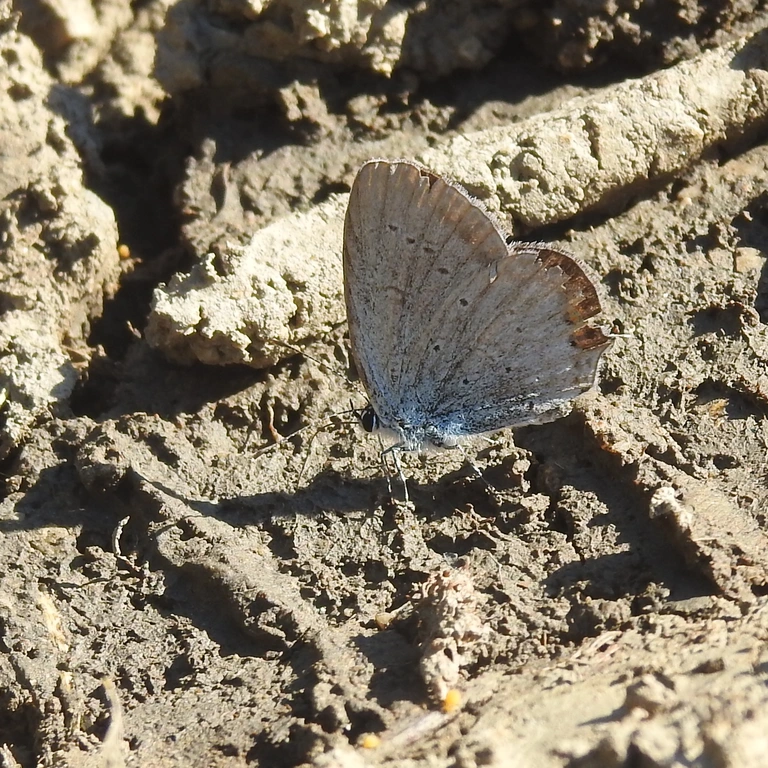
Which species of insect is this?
Cupido argiades (also Elkalyce argiades)
